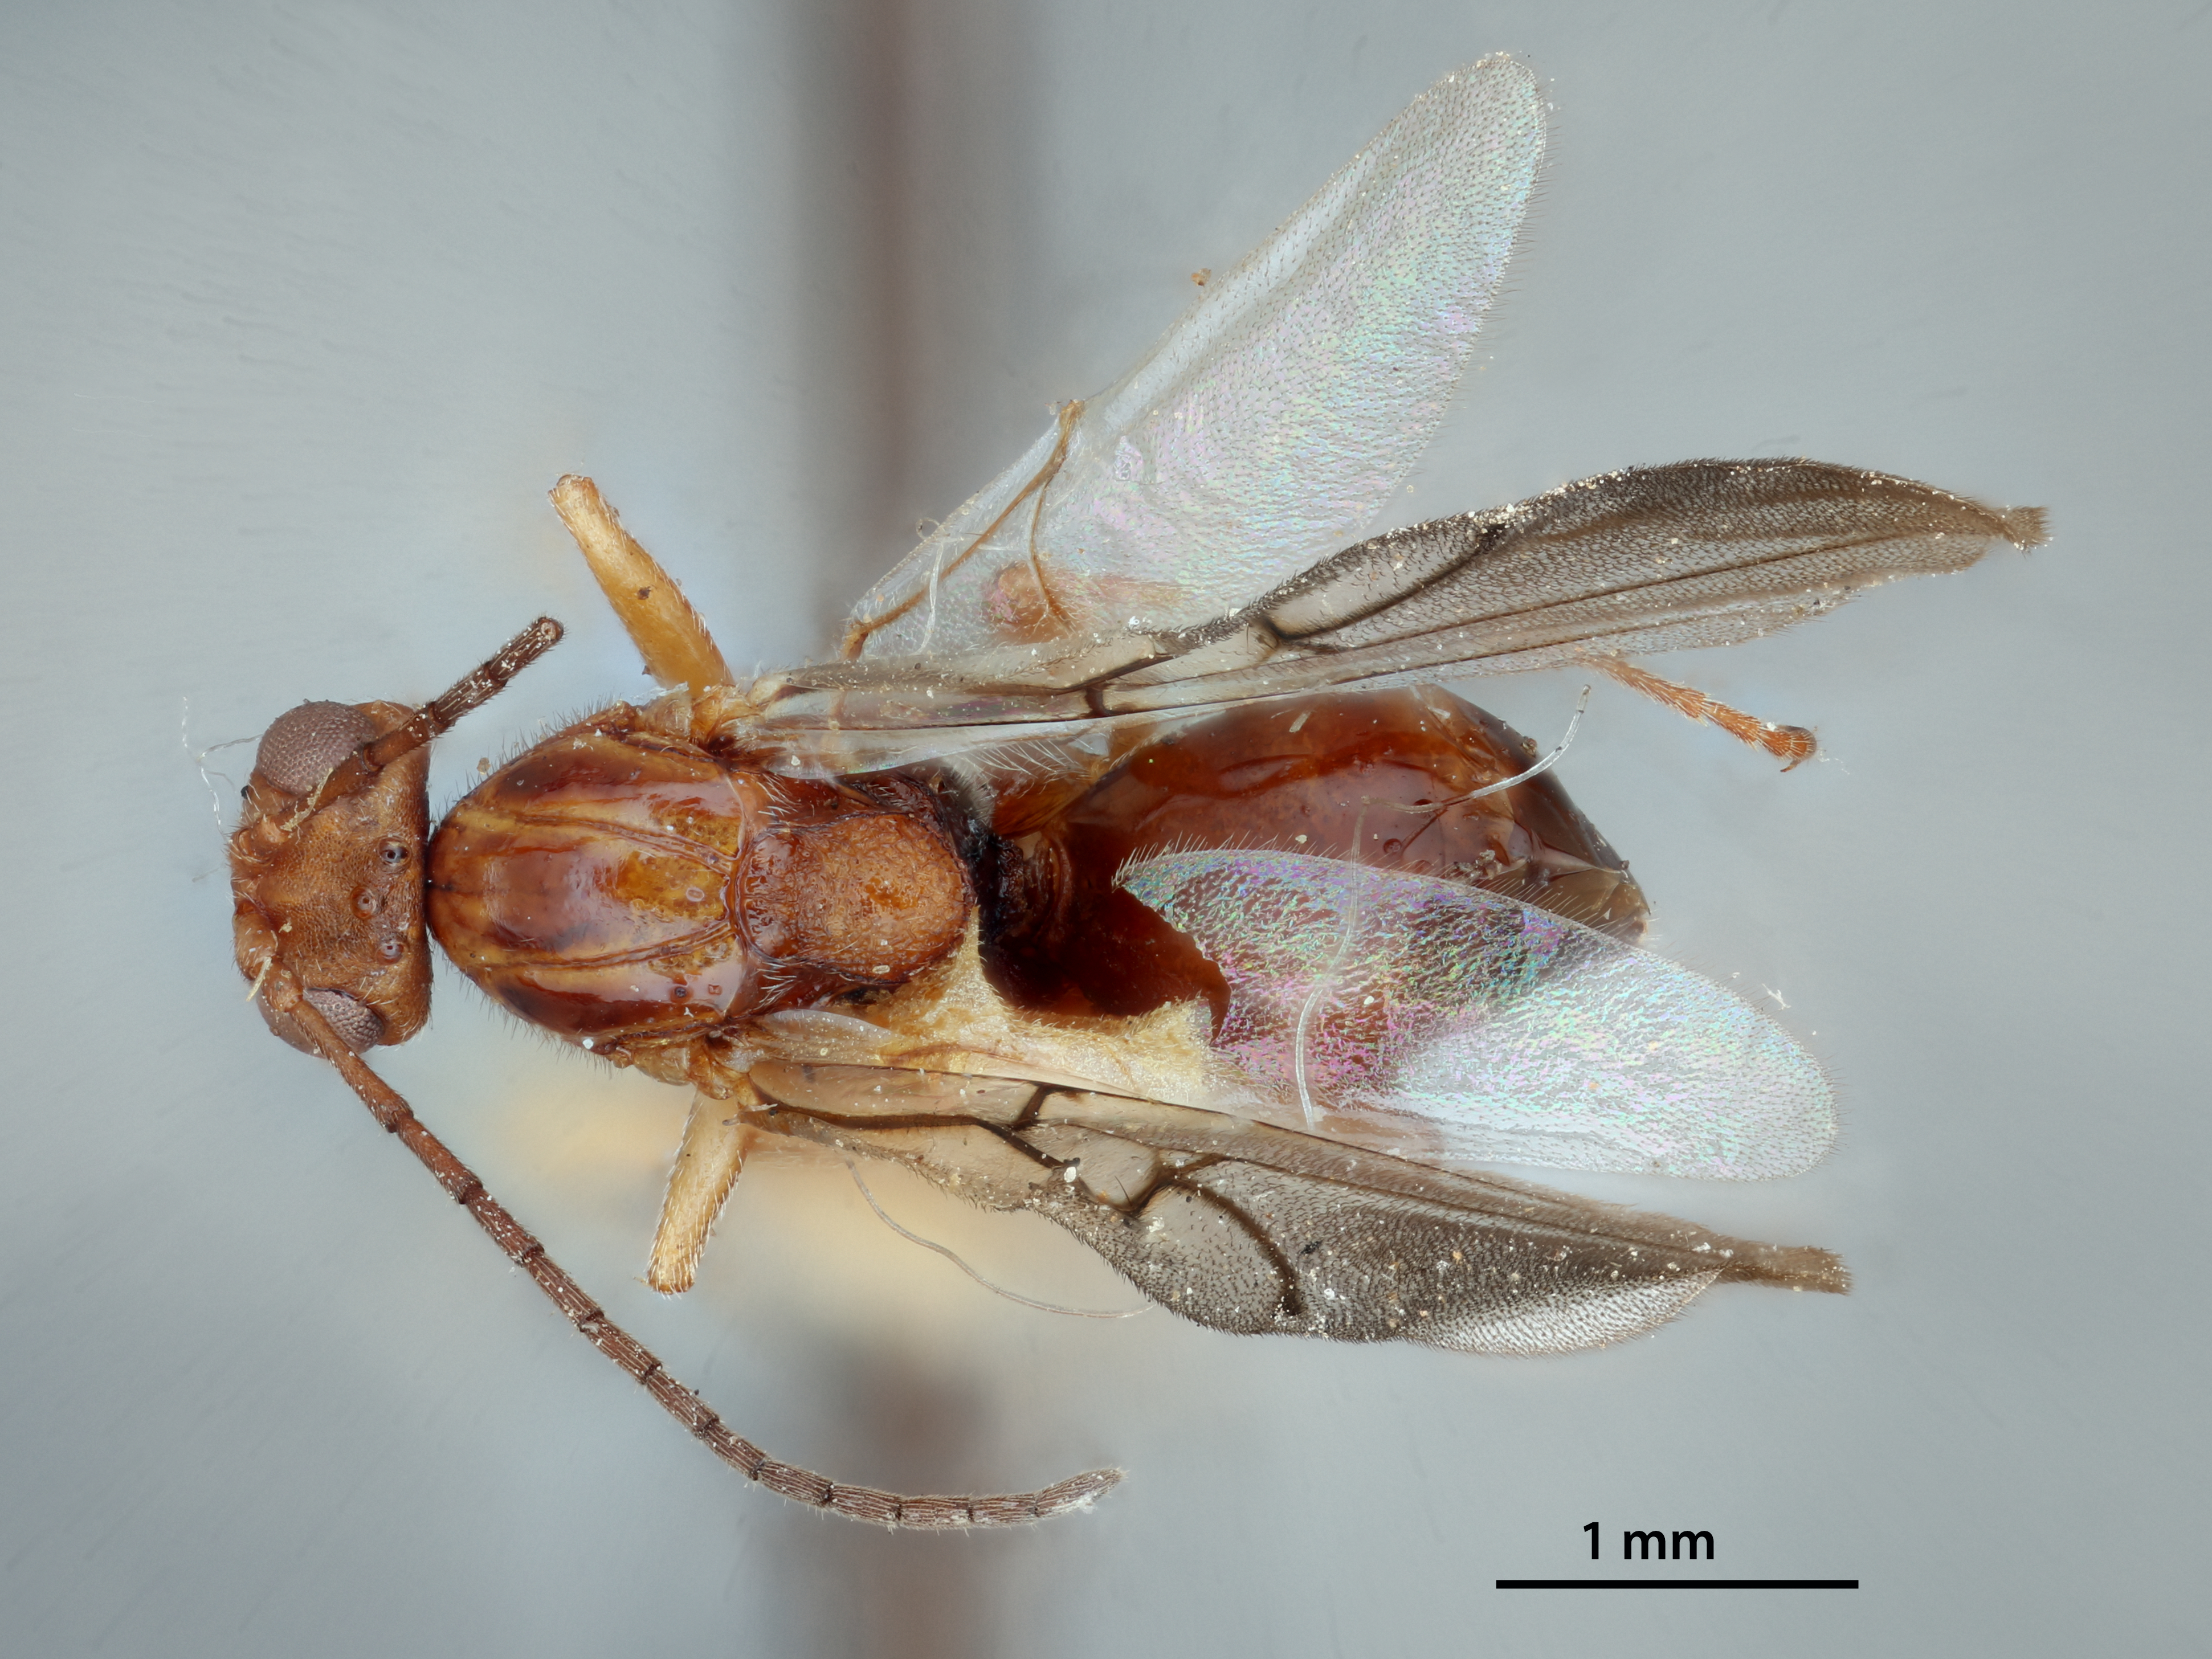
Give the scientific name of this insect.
Trigonaspis fumosa
